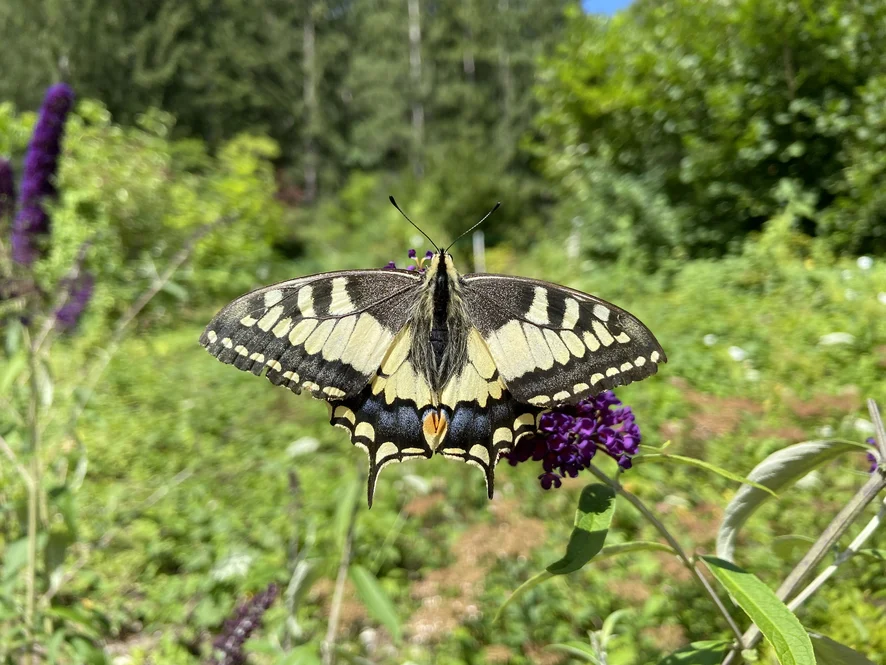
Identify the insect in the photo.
Papilio machaon
